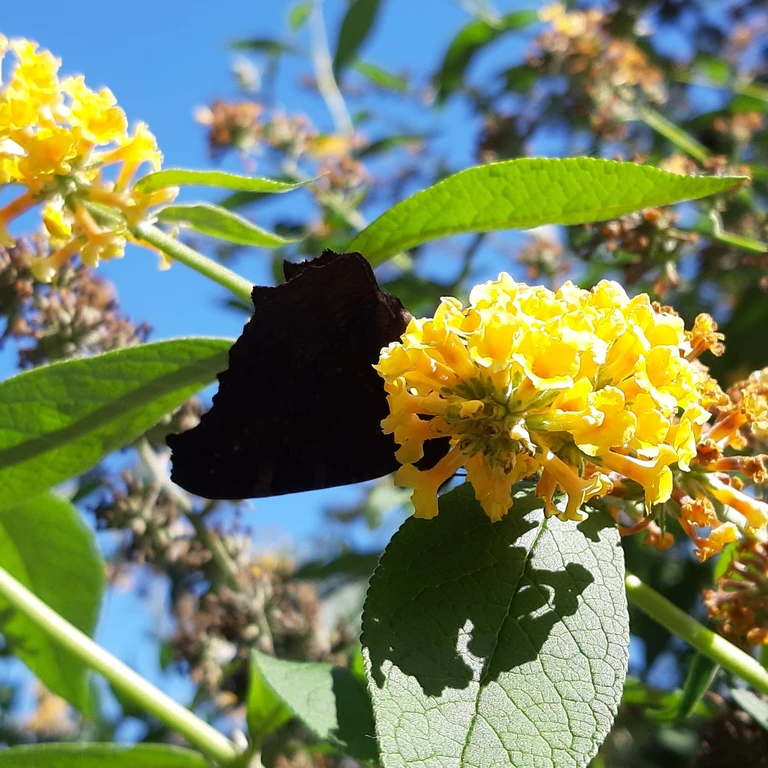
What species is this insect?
Aglais io
